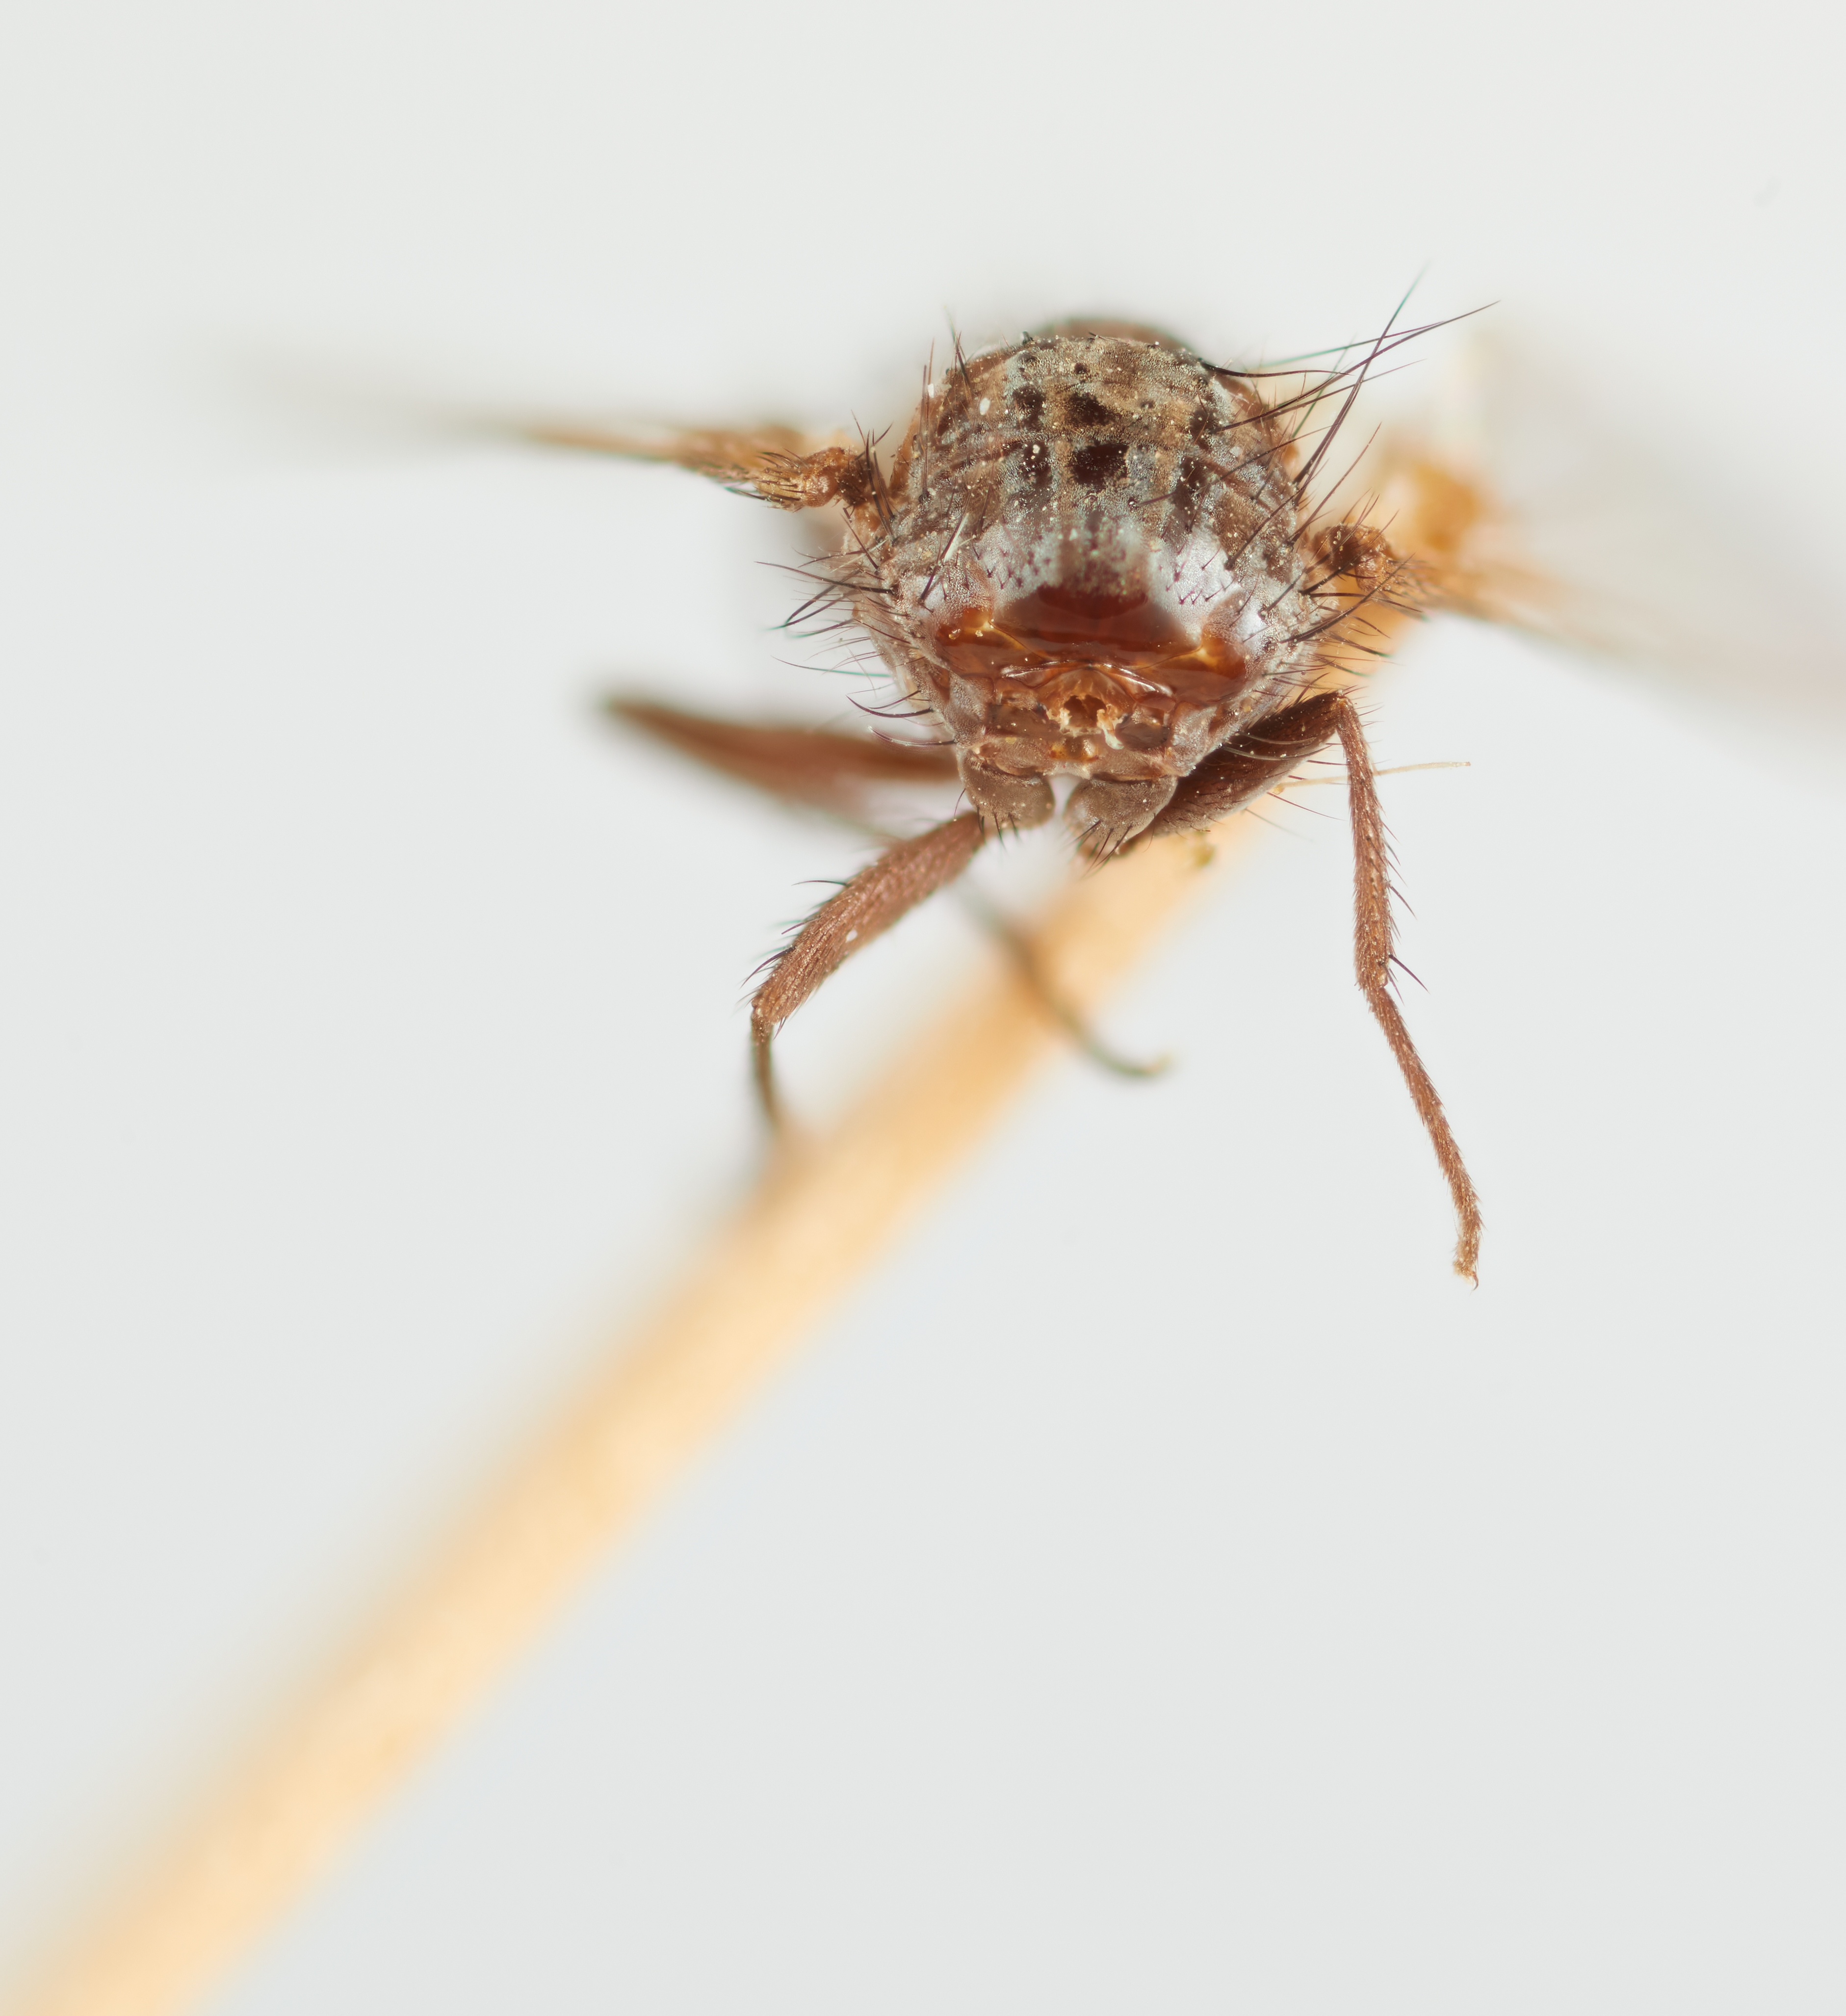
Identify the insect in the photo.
Exorista parva
